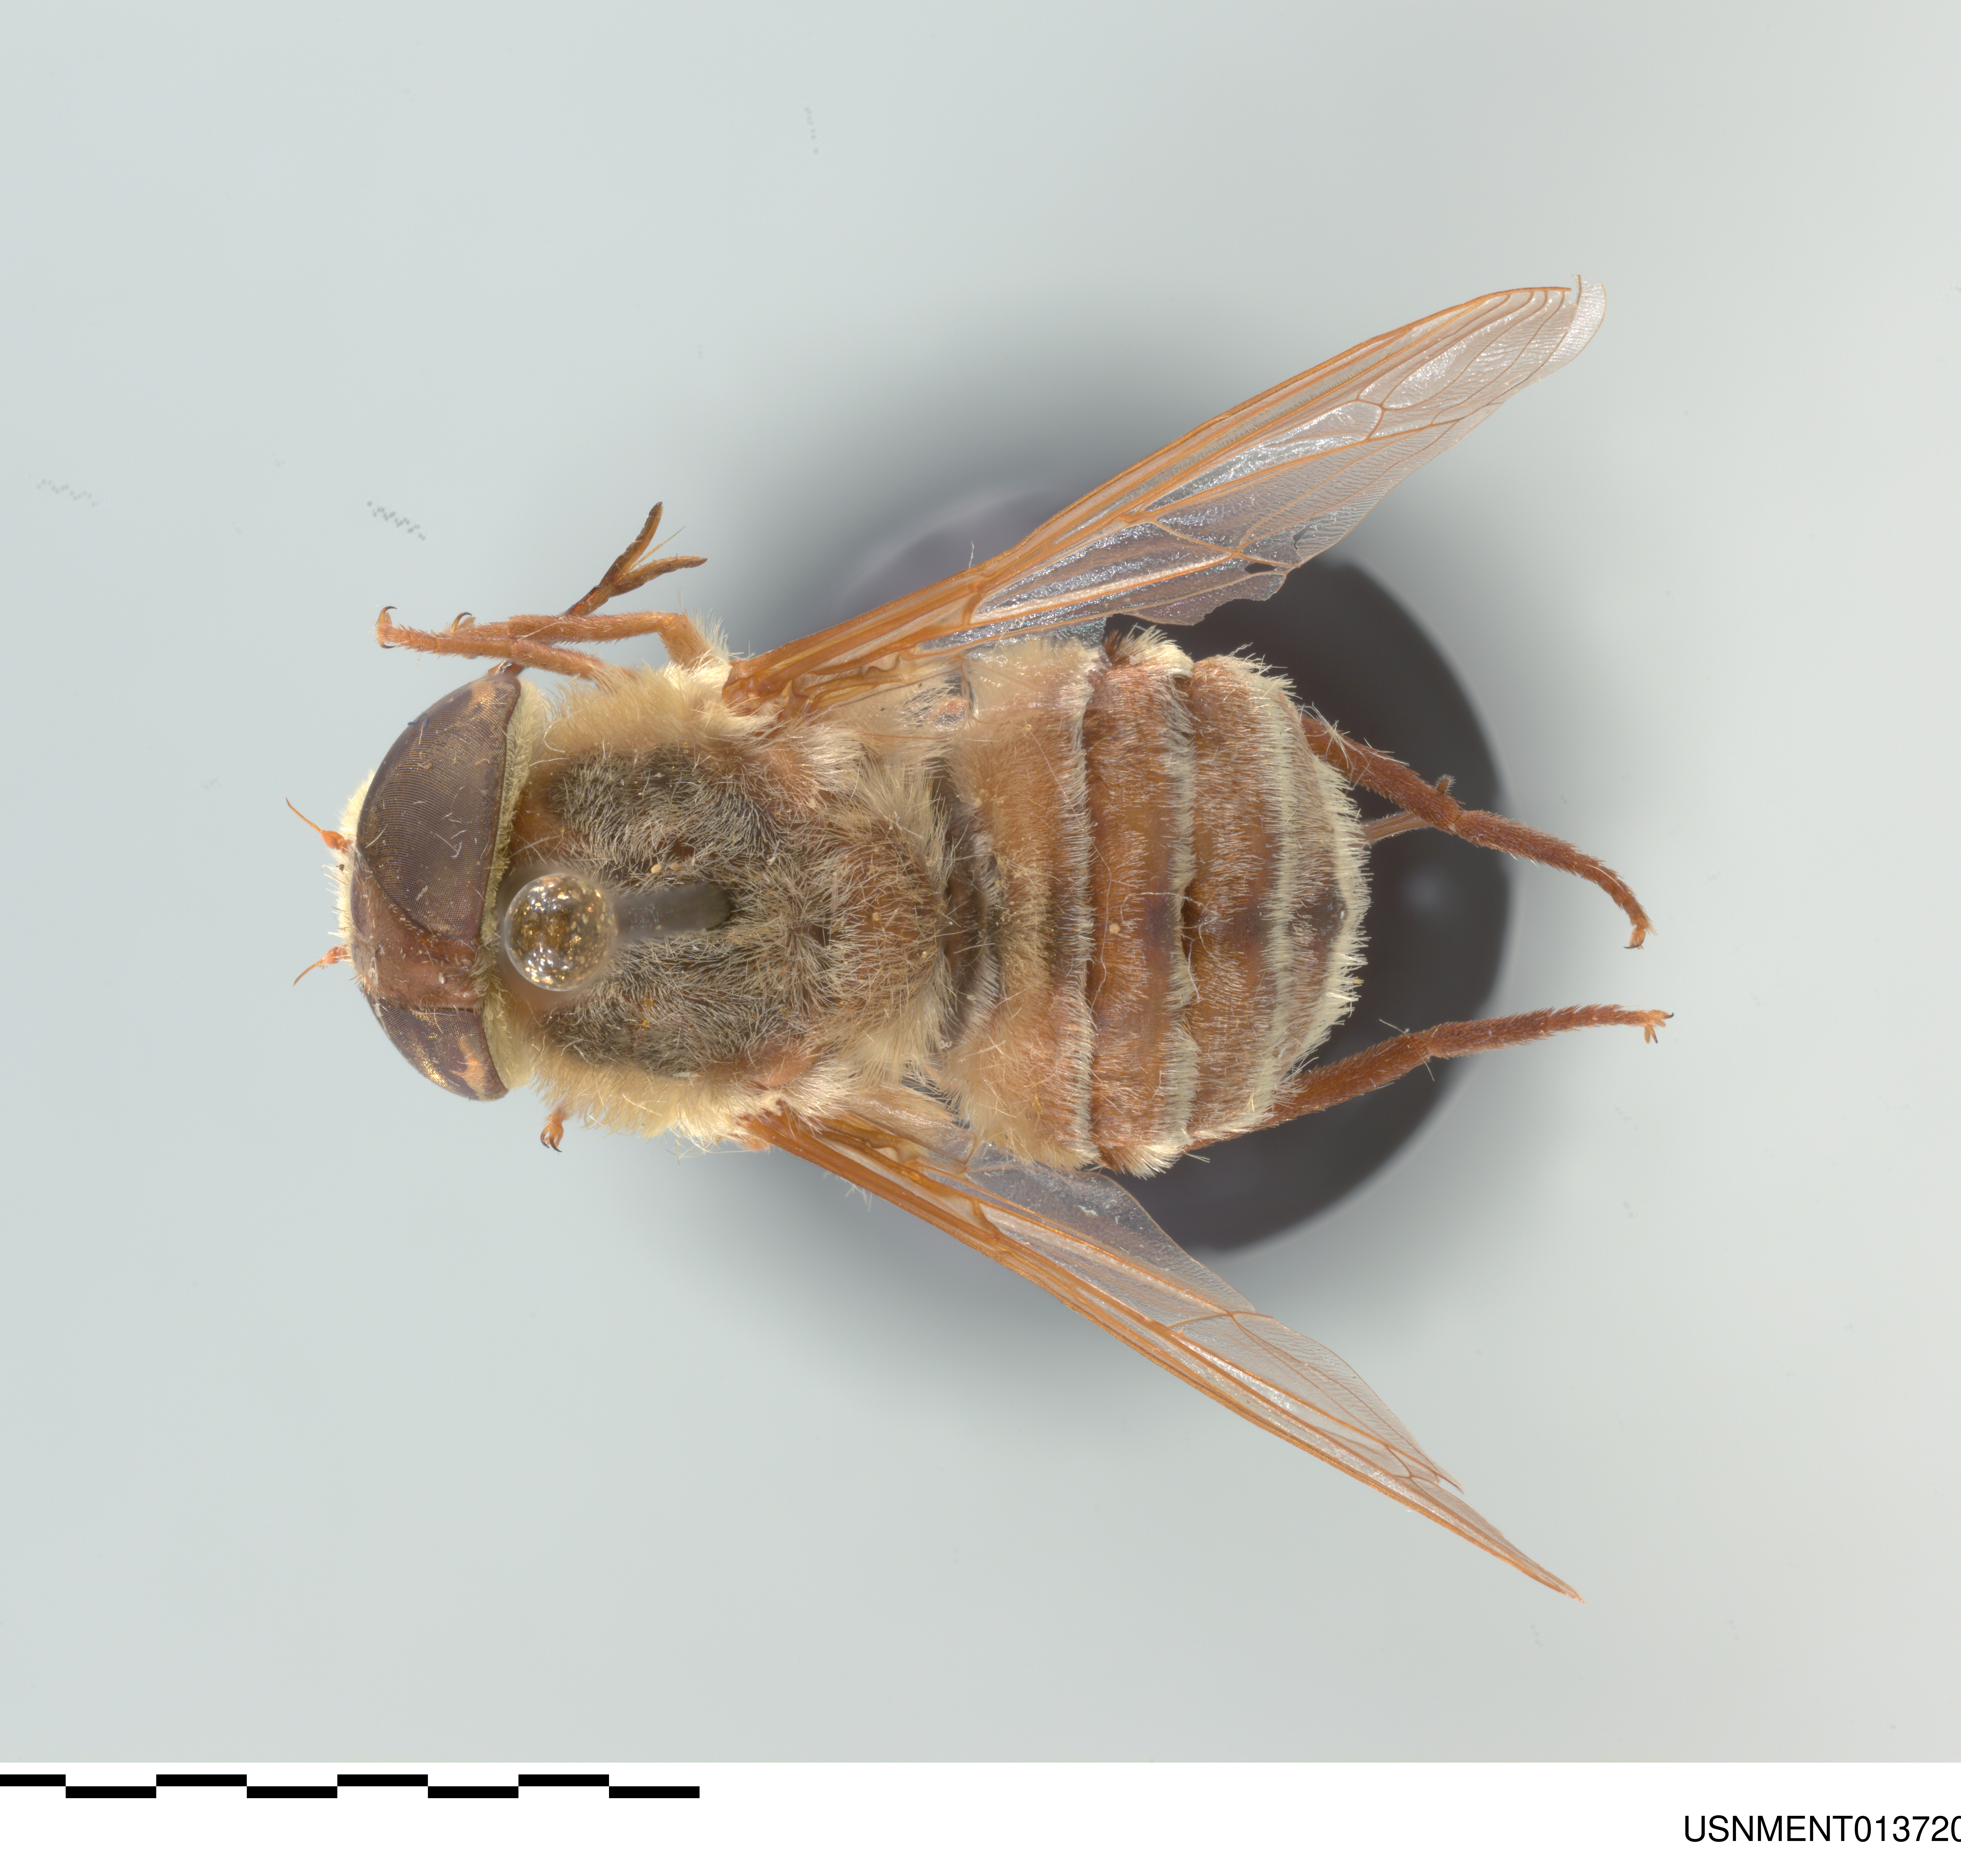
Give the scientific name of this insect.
Neorhynchocephalus volaticus
